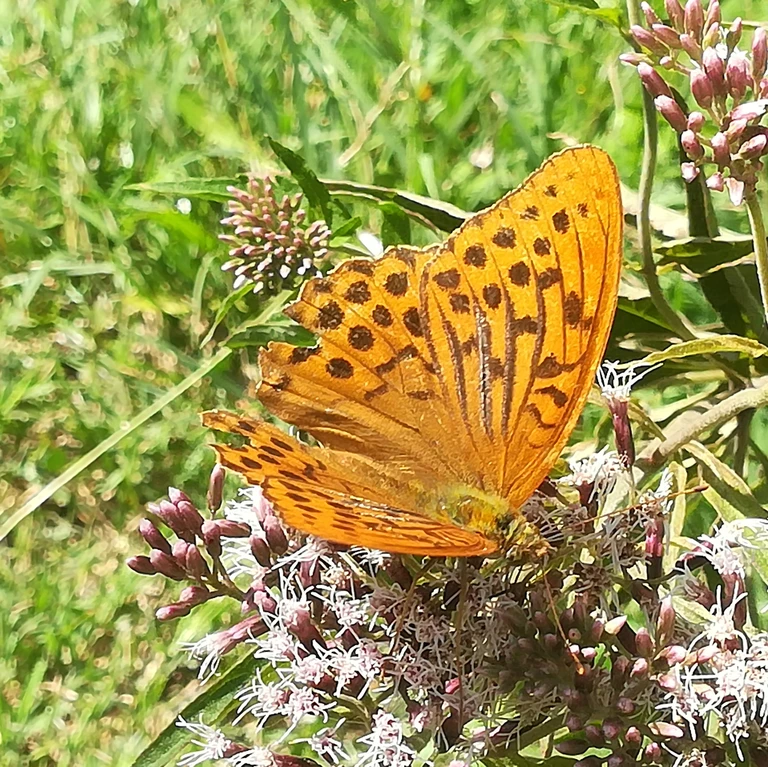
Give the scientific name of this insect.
Argynnis paphia
